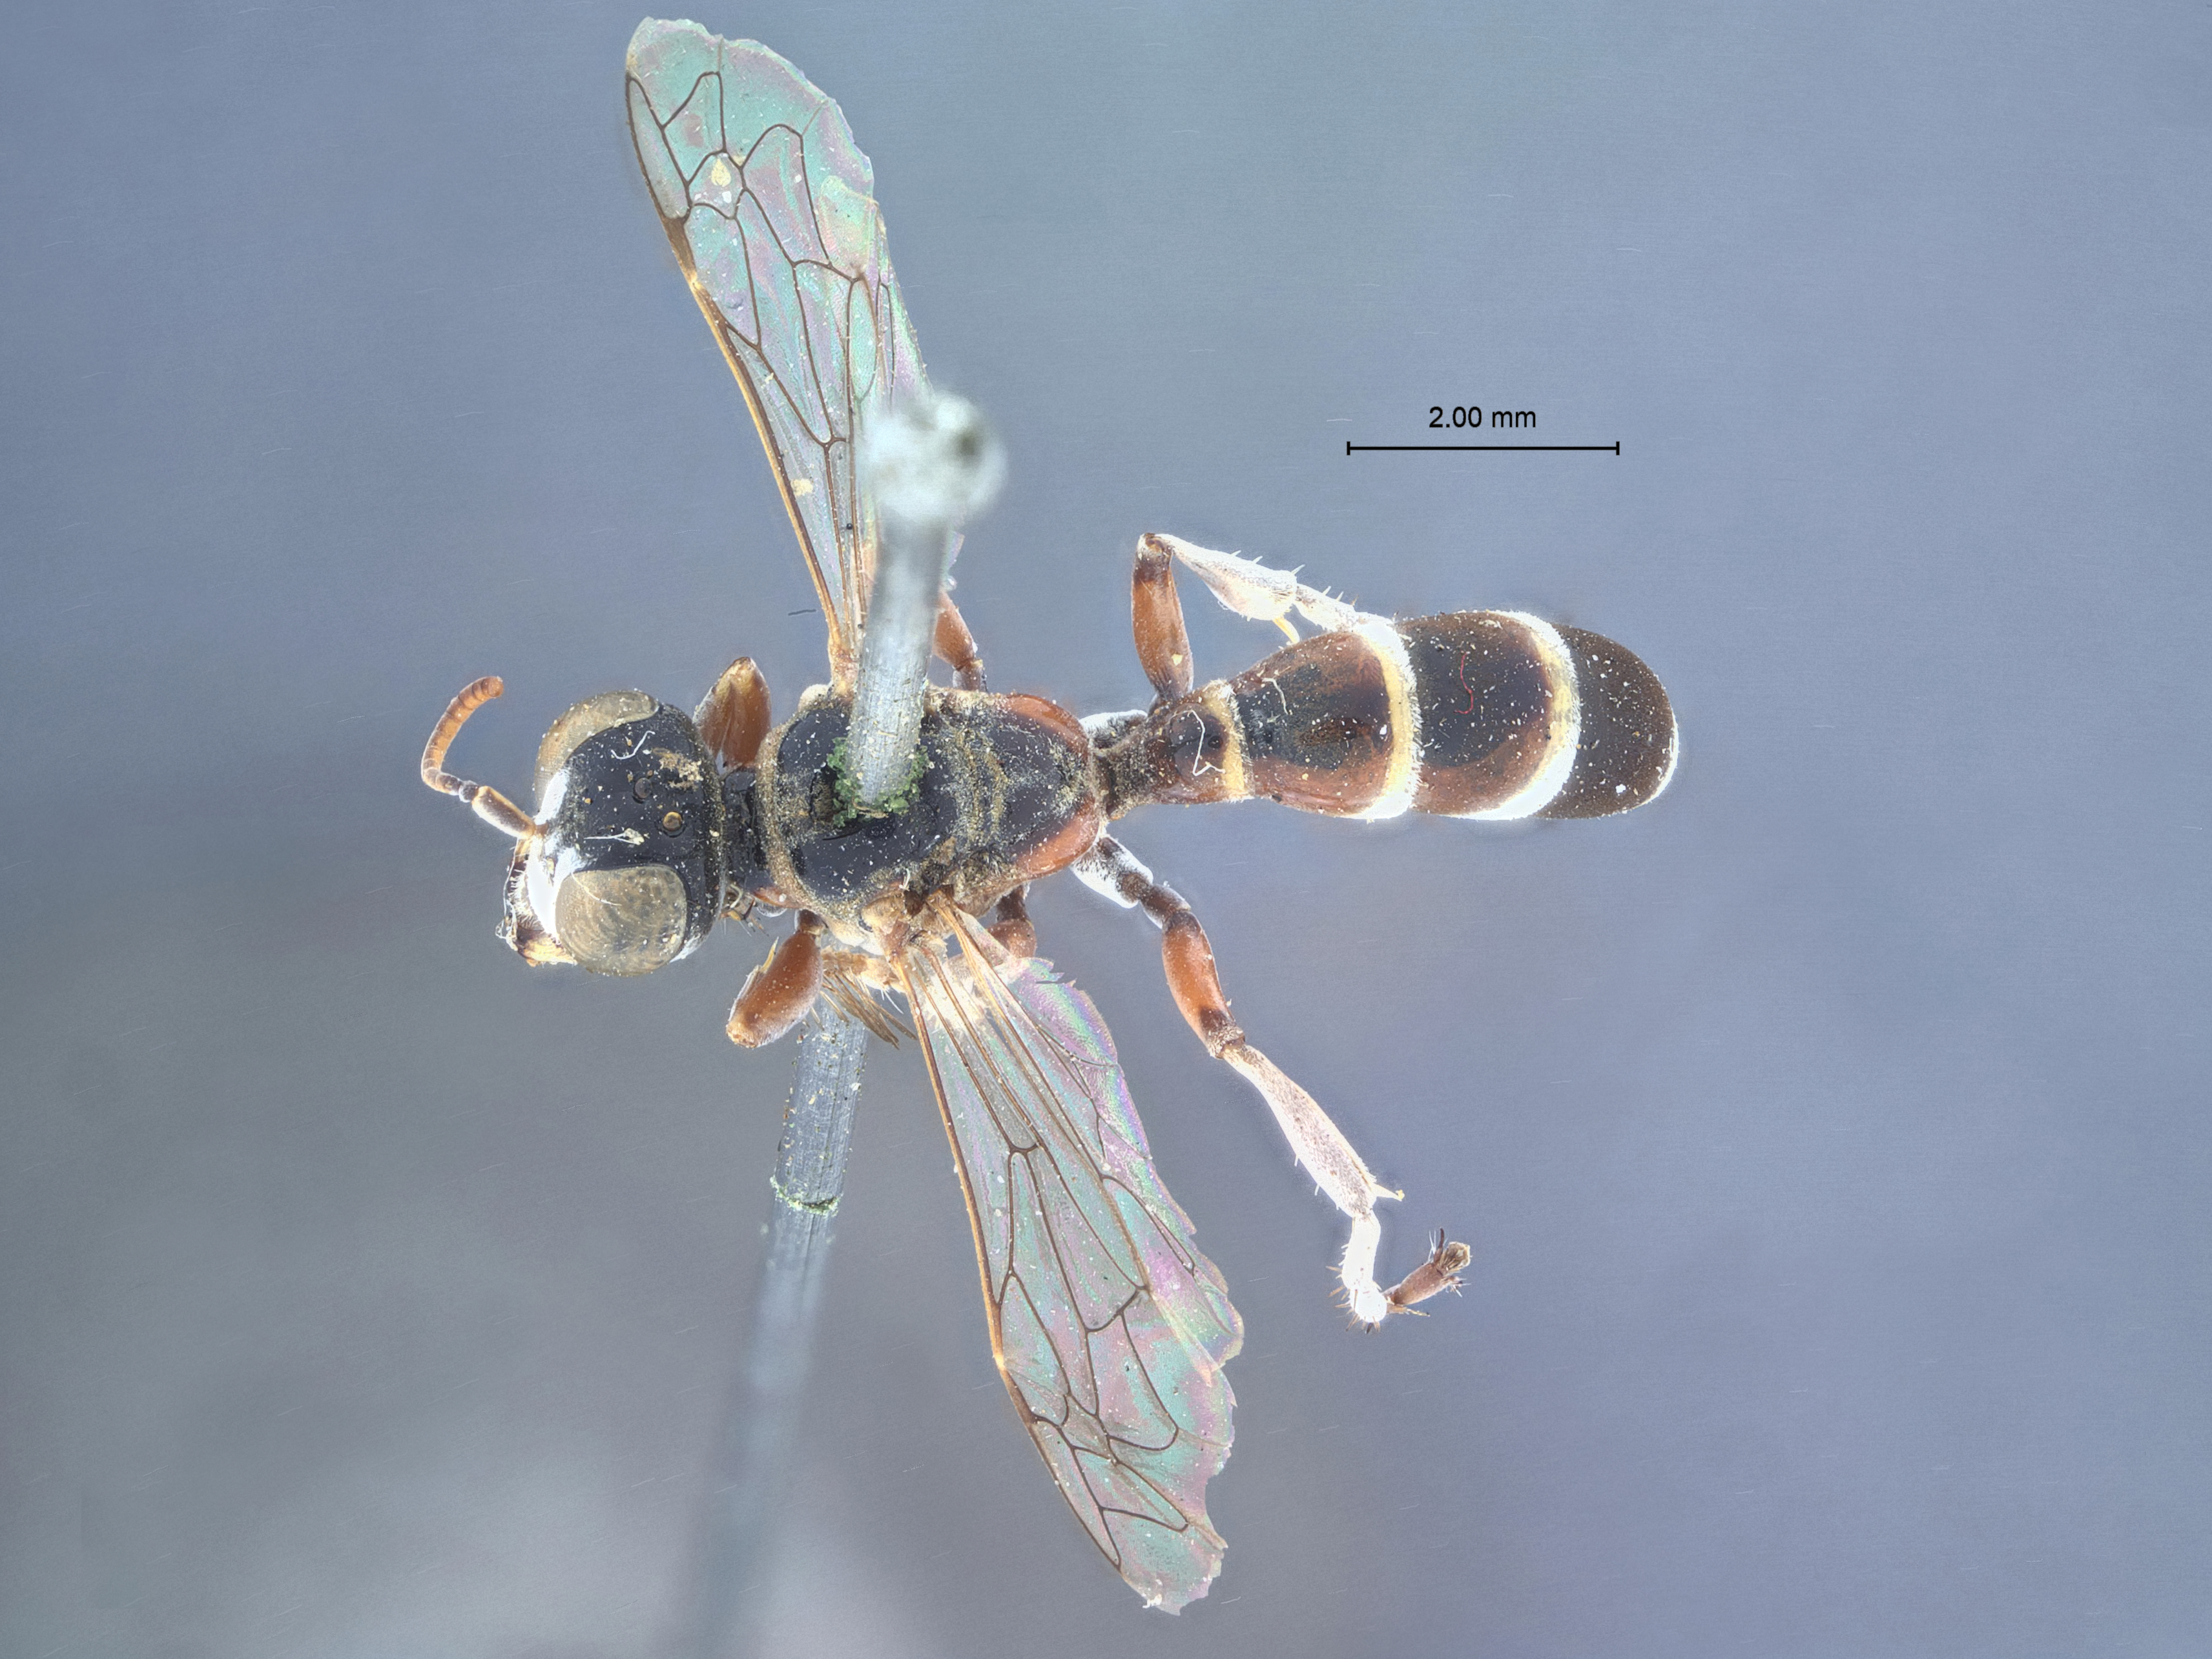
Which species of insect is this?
Gorytes eximius
